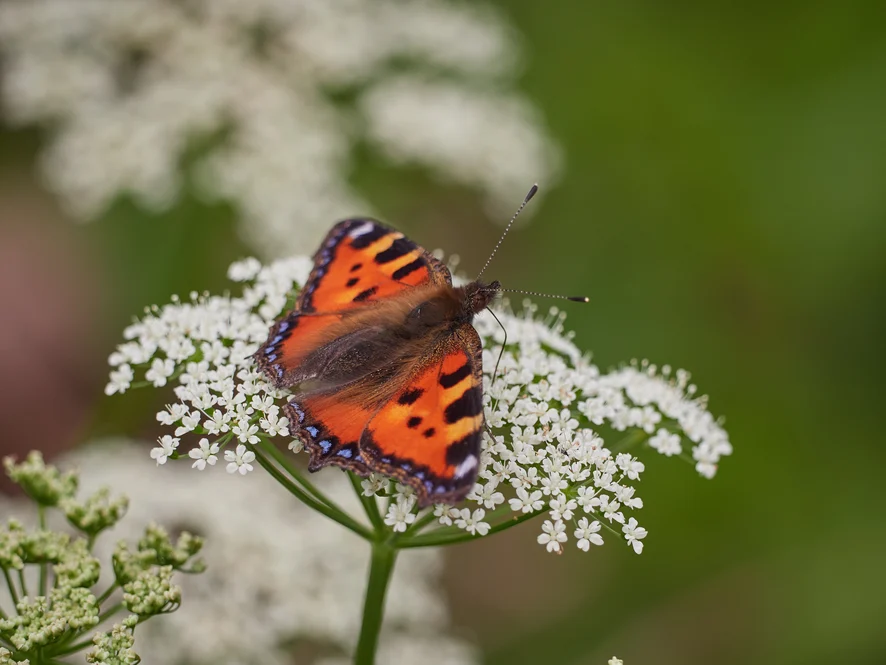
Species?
Aglais urticae
